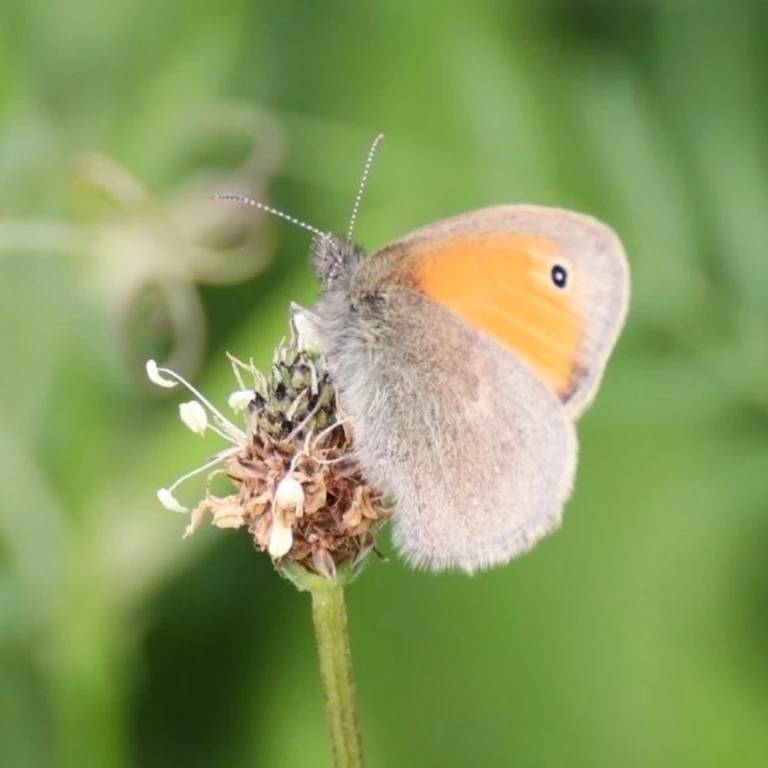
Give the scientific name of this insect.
Coenonympha pamphilus
